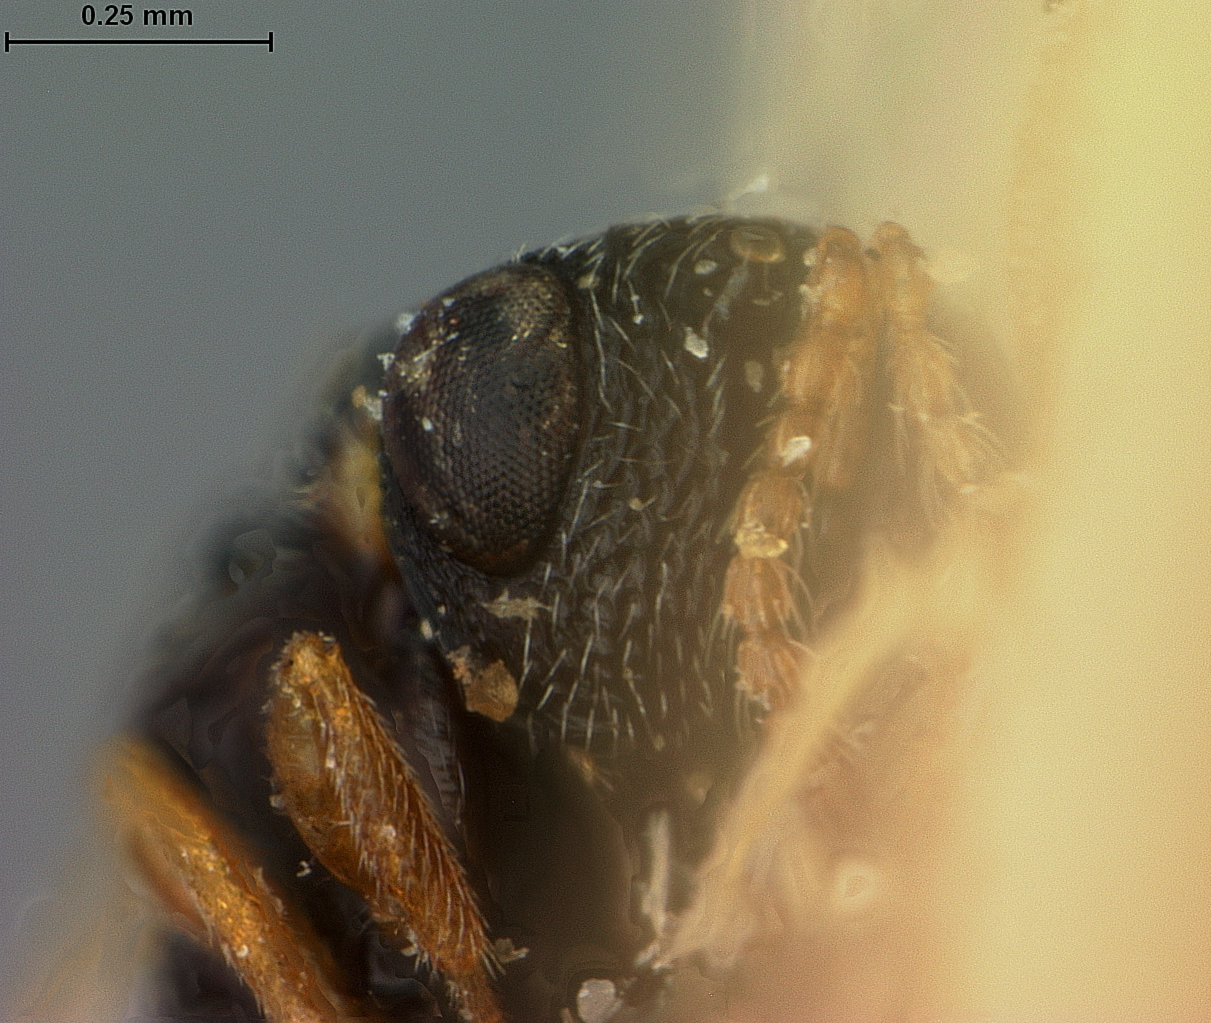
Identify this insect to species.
Eurytoma binotata
